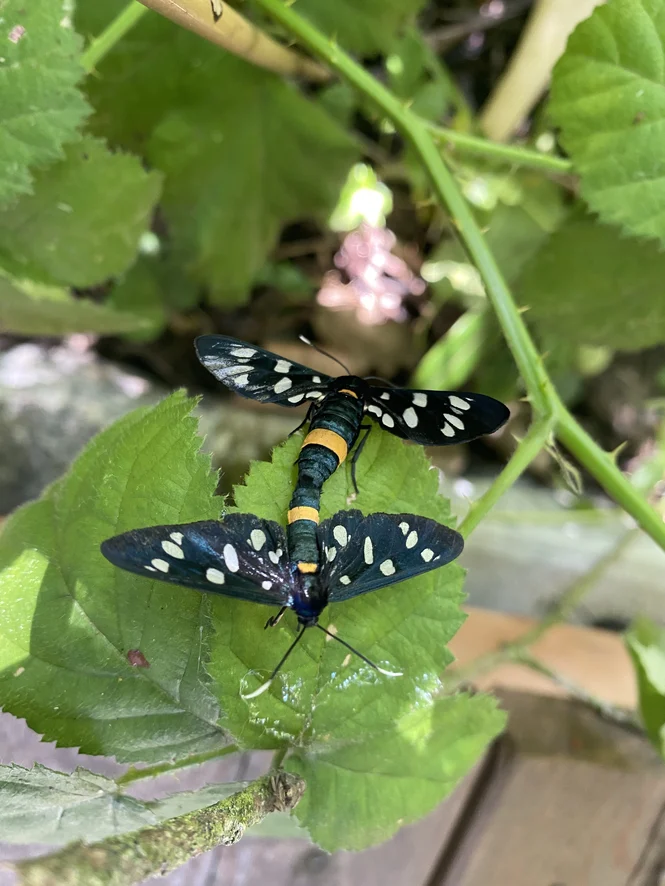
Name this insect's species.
Amata phegea
